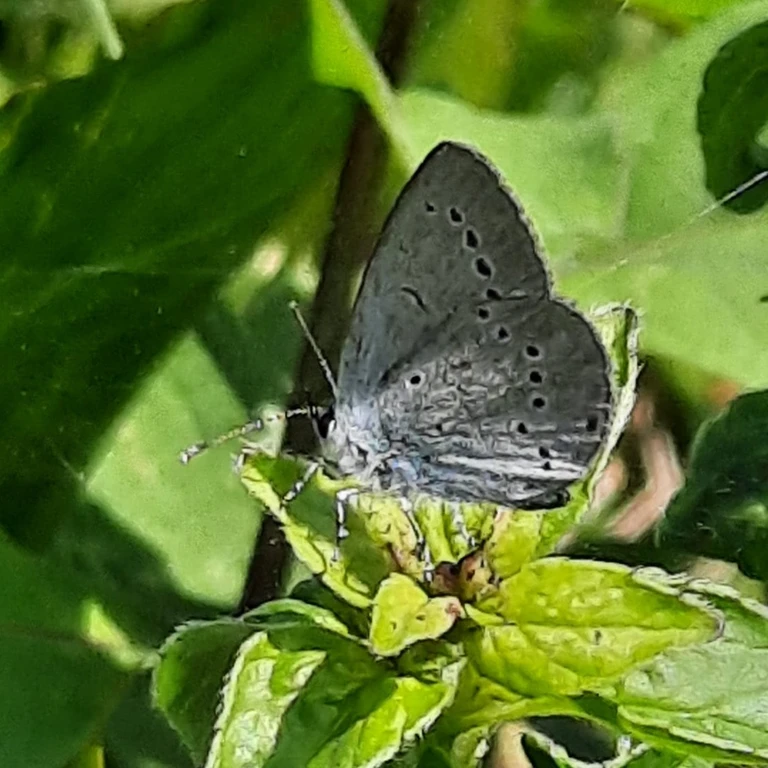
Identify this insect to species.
Cupido minimus
